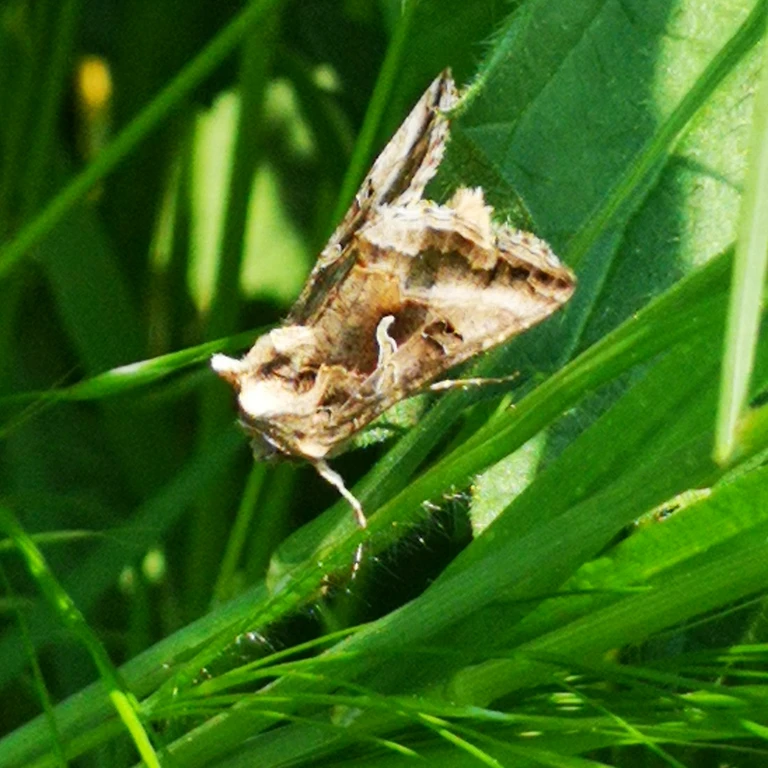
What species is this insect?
Autographa gamma
